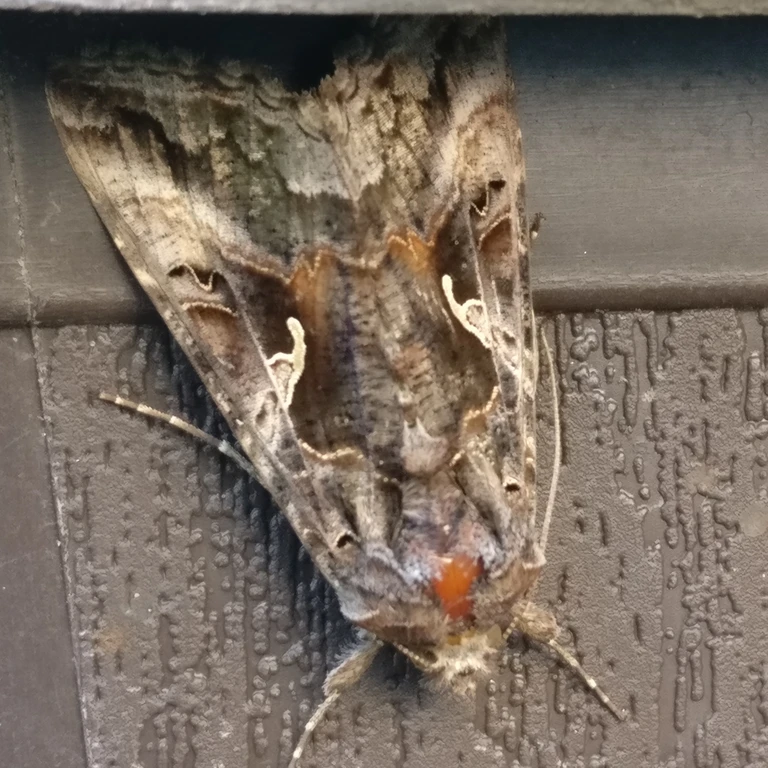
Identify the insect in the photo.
Autographa gamma
